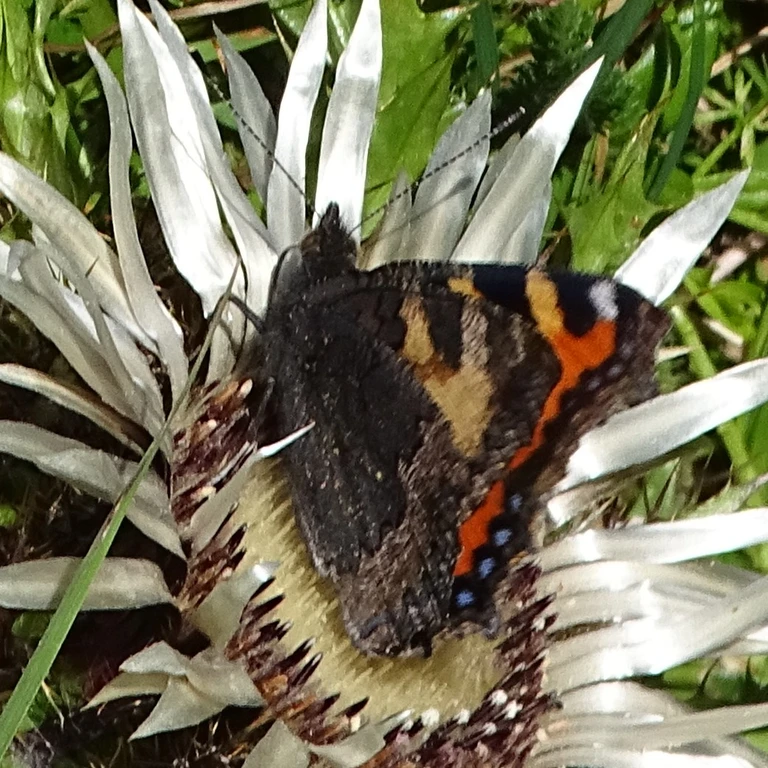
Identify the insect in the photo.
Aglais urticae
